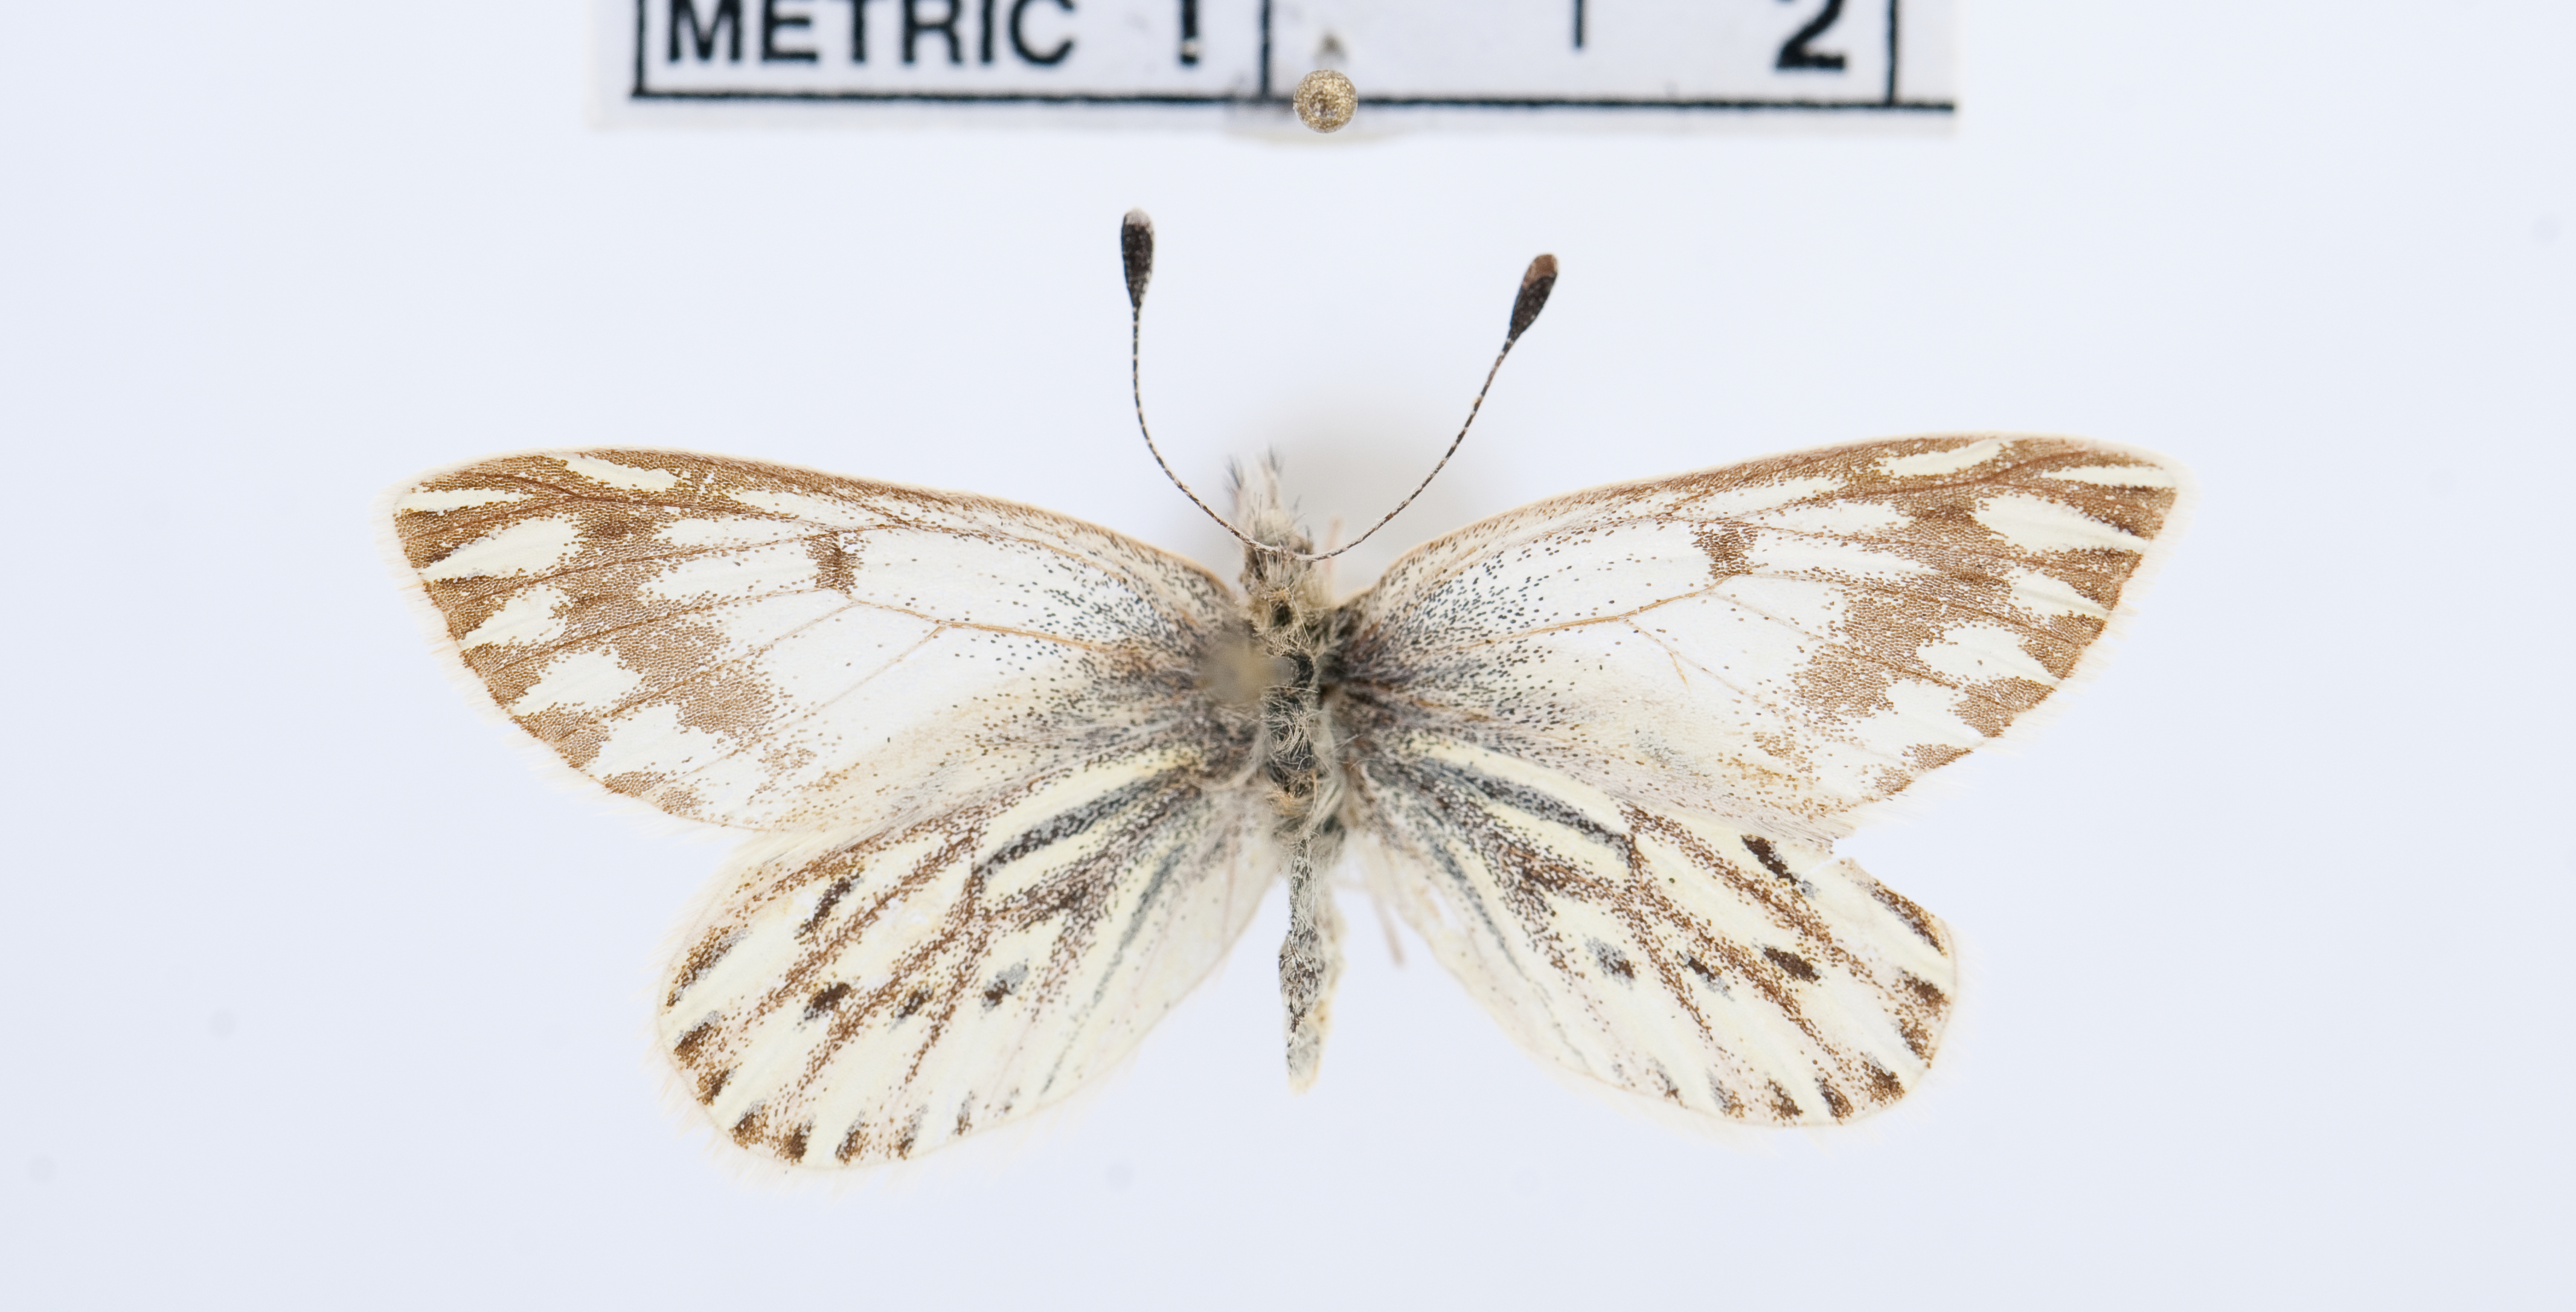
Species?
Phulia garleppi
